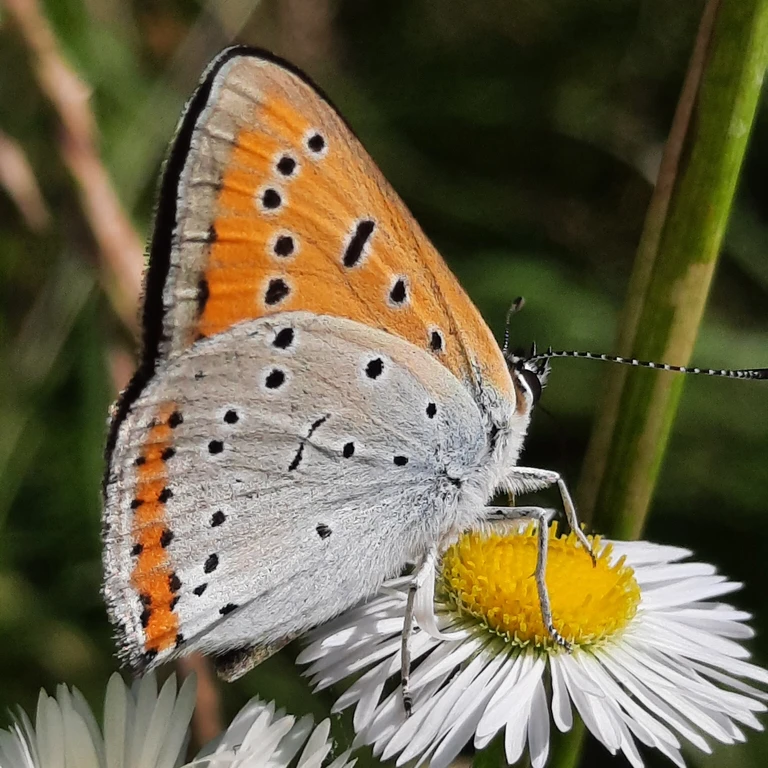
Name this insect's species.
Lycaena dispar
